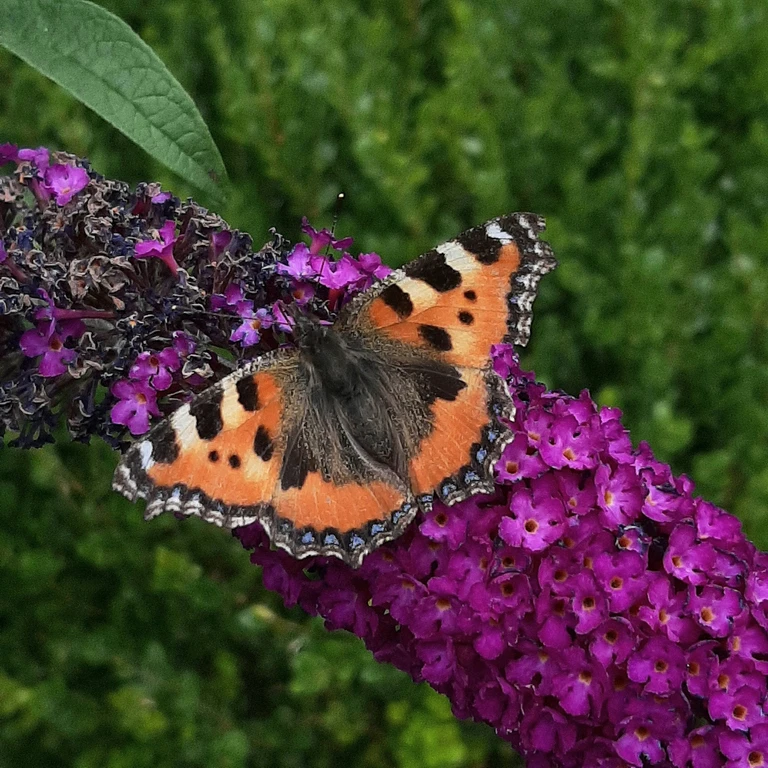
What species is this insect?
Aglais urticae
